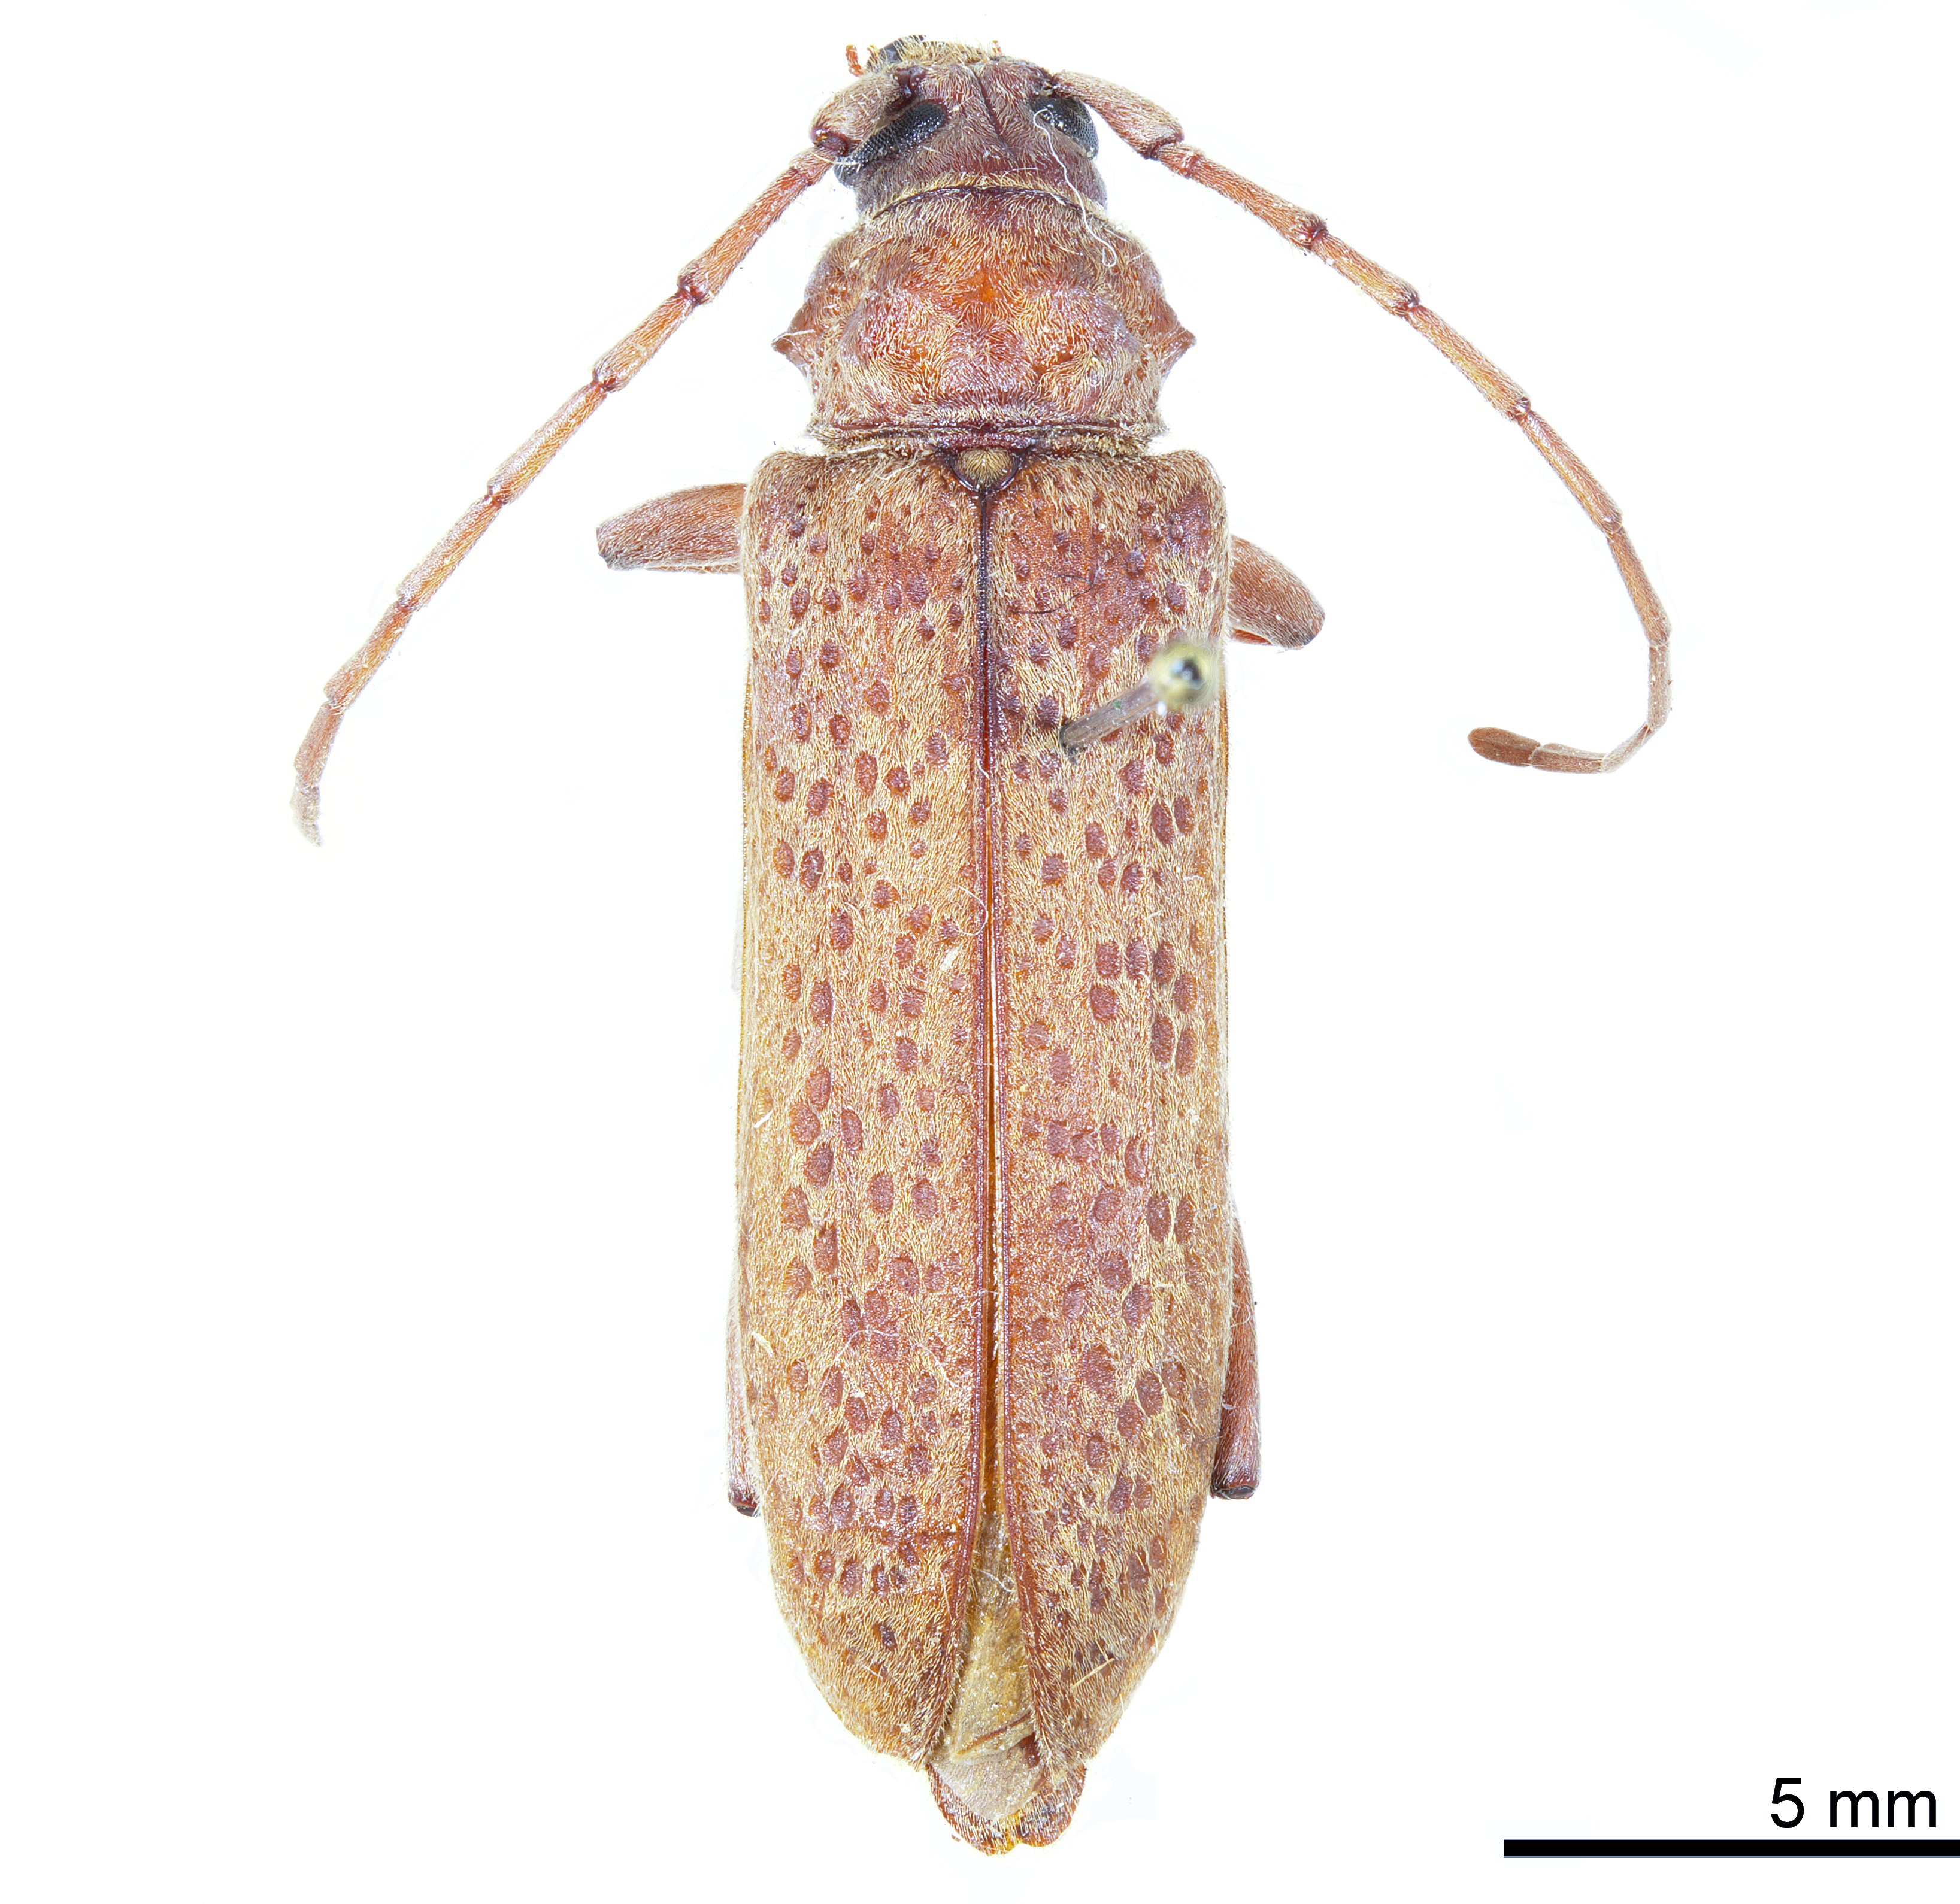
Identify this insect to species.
Cidugala grisea
